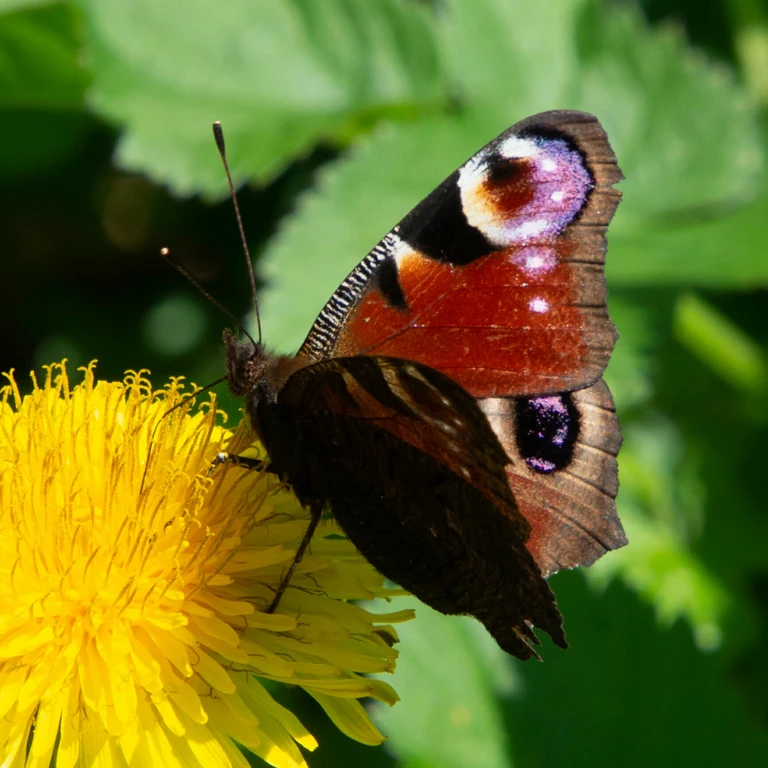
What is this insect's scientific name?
Aglais io
